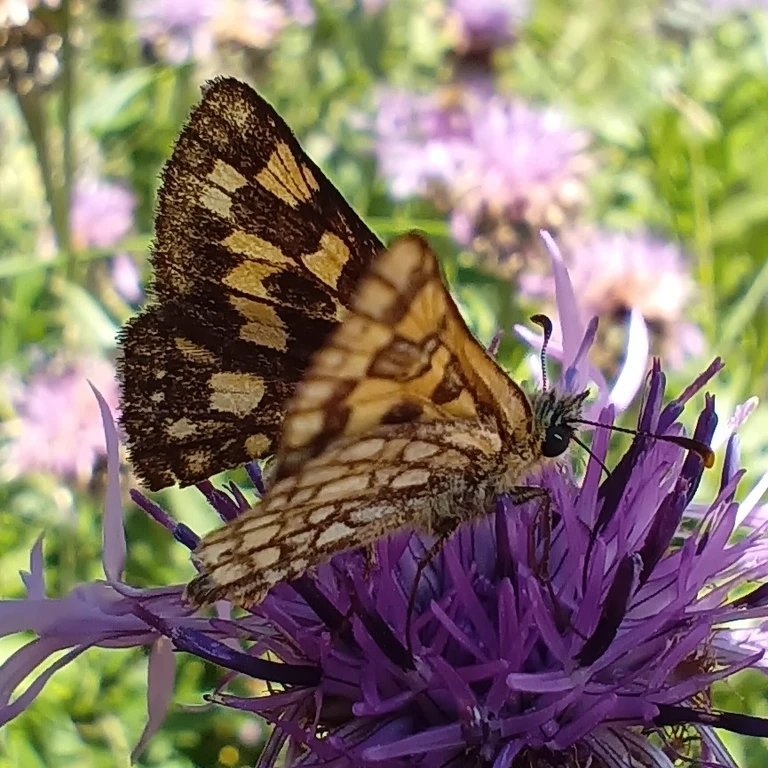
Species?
Carterocephalus palaemon
